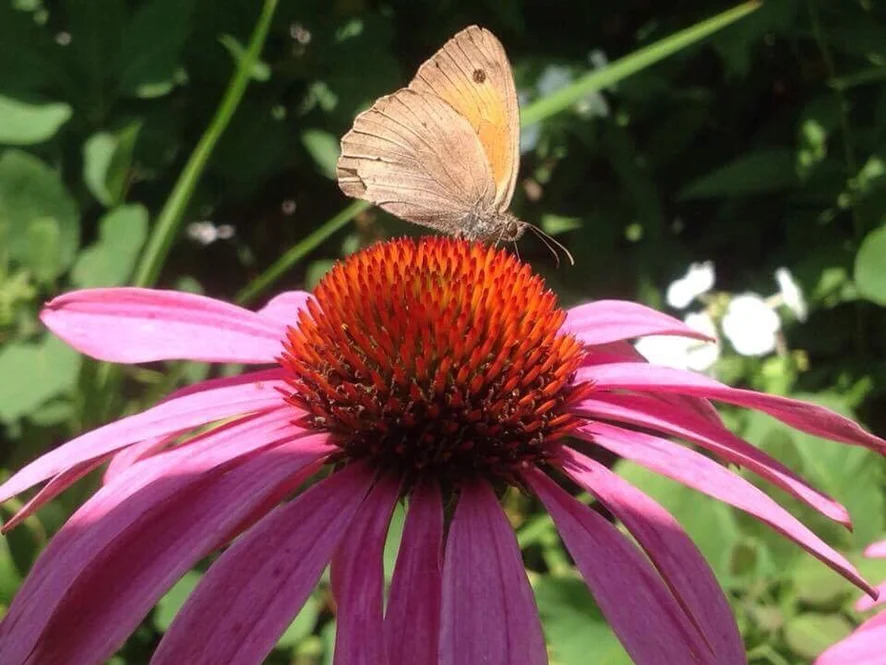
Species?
Maniola jurtina
